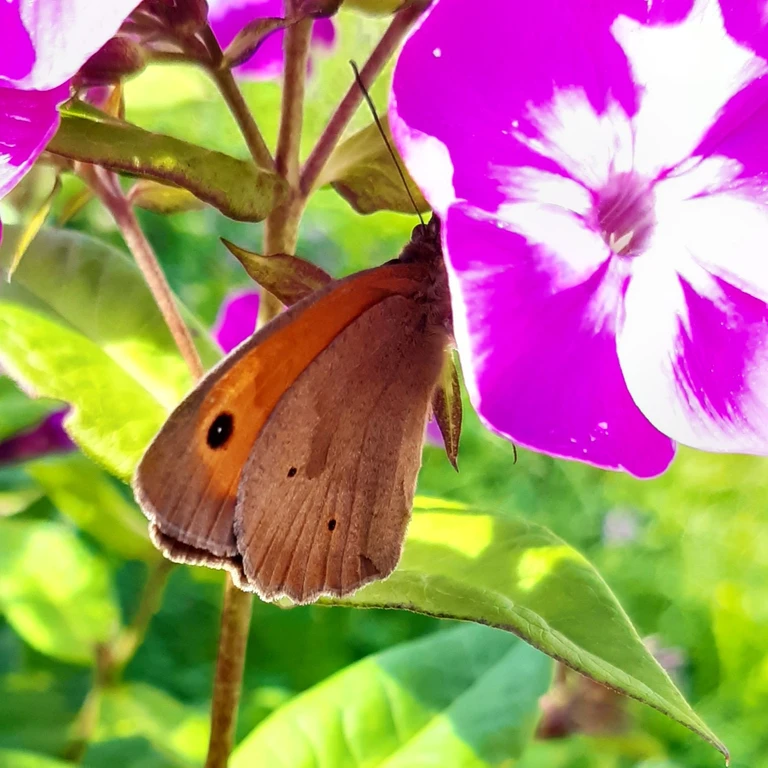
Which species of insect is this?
Maniola jurtina
